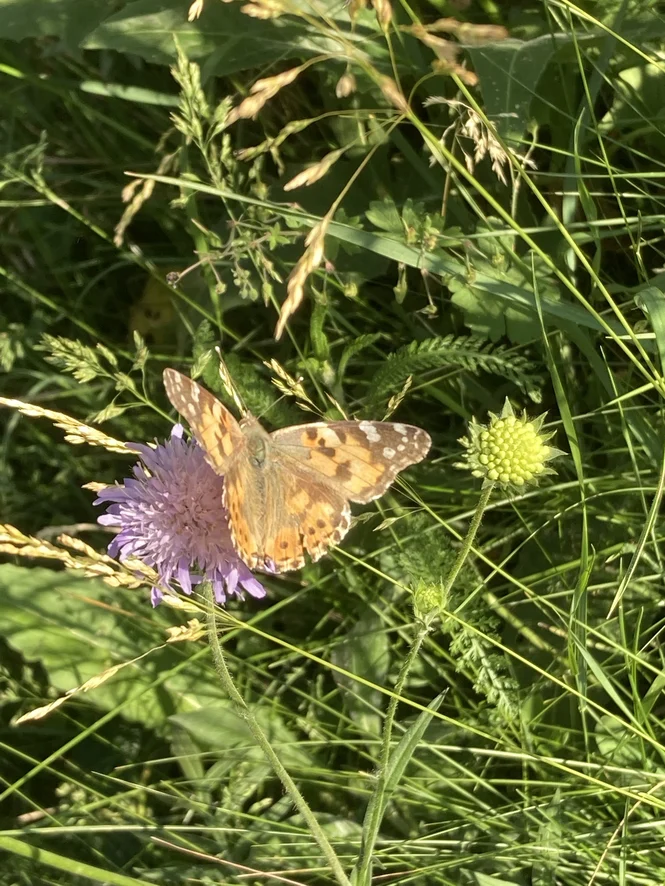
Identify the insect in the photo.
Vanessa cardui
